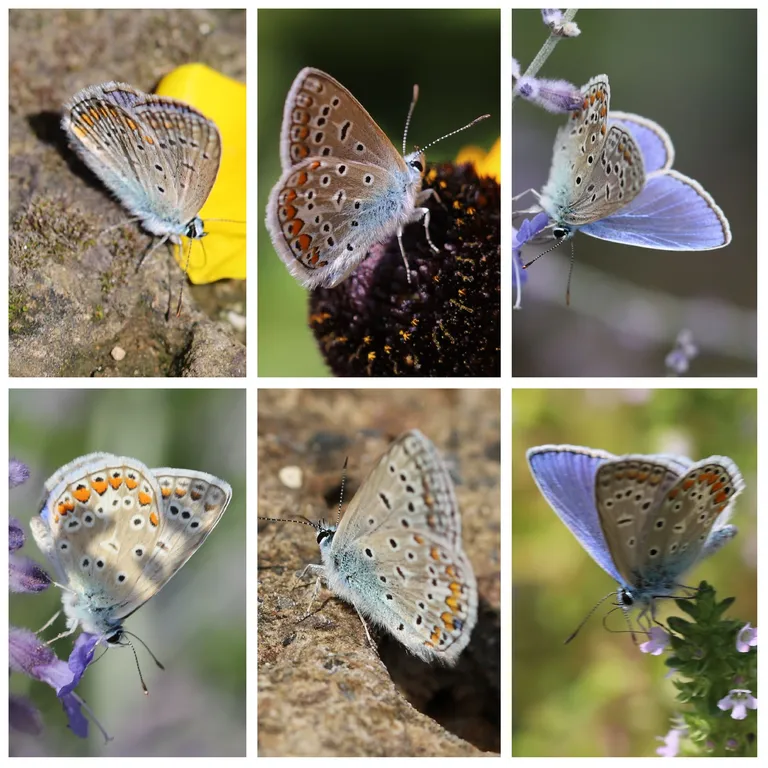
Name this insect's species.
Polyommatus icarus
